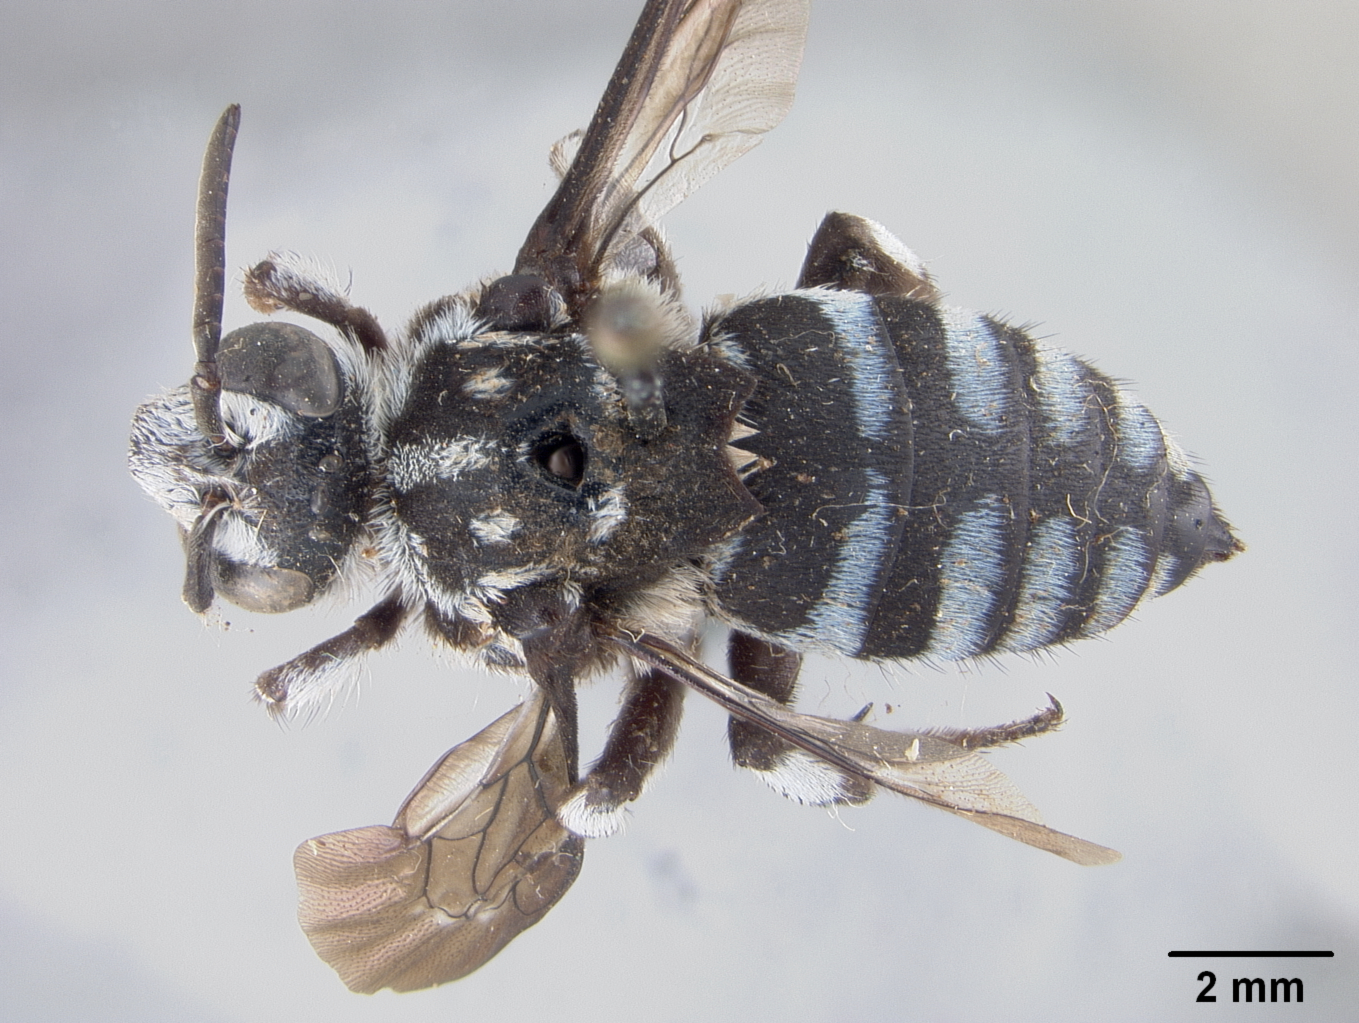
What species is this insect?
Crocisa surda
